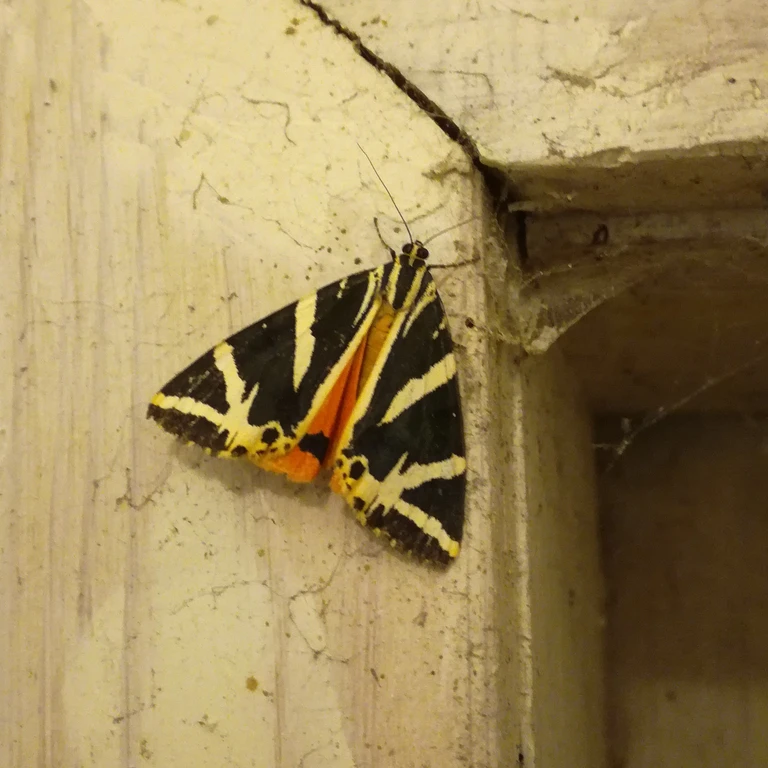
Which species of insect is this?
Euplagia quadripunctaria
